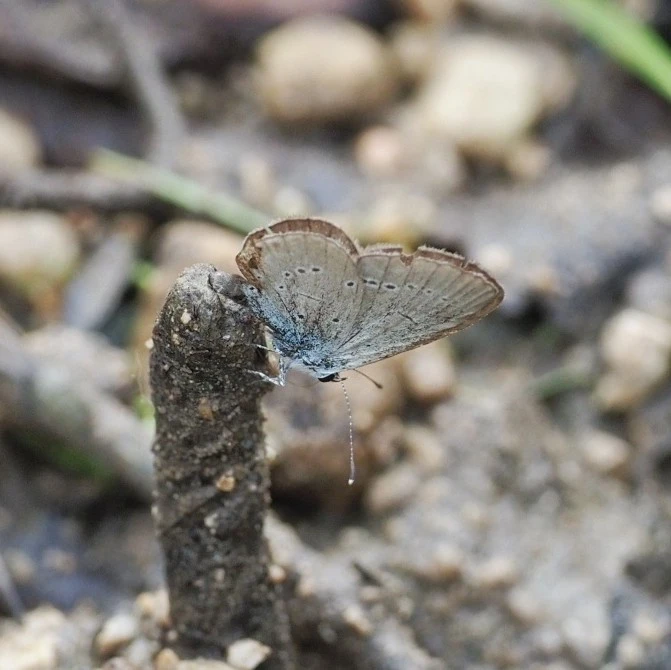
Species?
Cupido minimus
